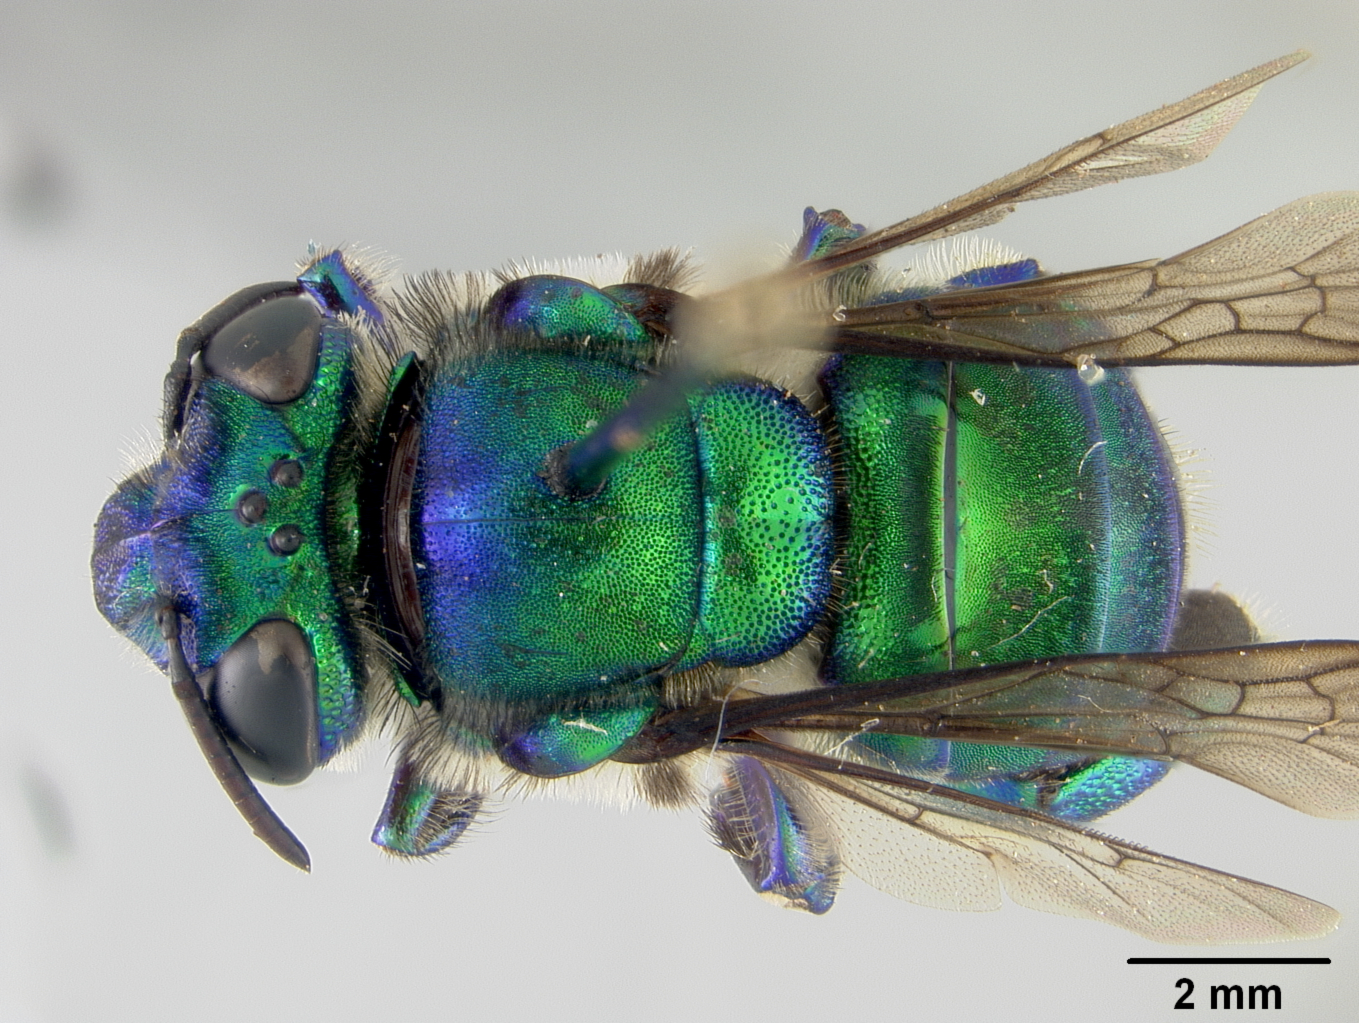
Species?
Euglossa ioprosopa
